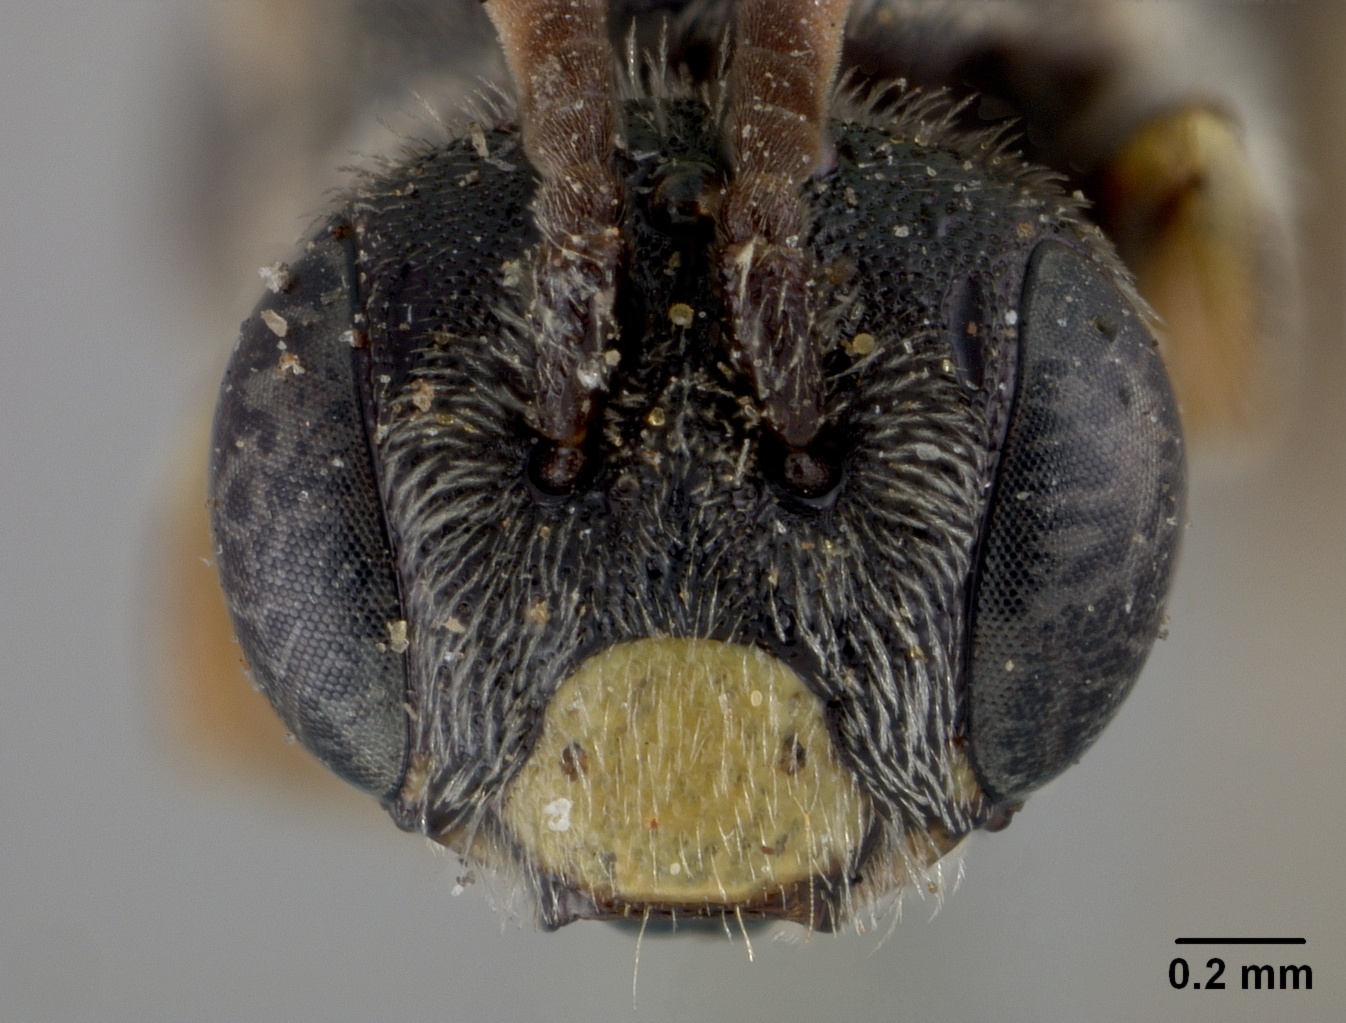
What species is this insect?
Panurginus vagabundus
